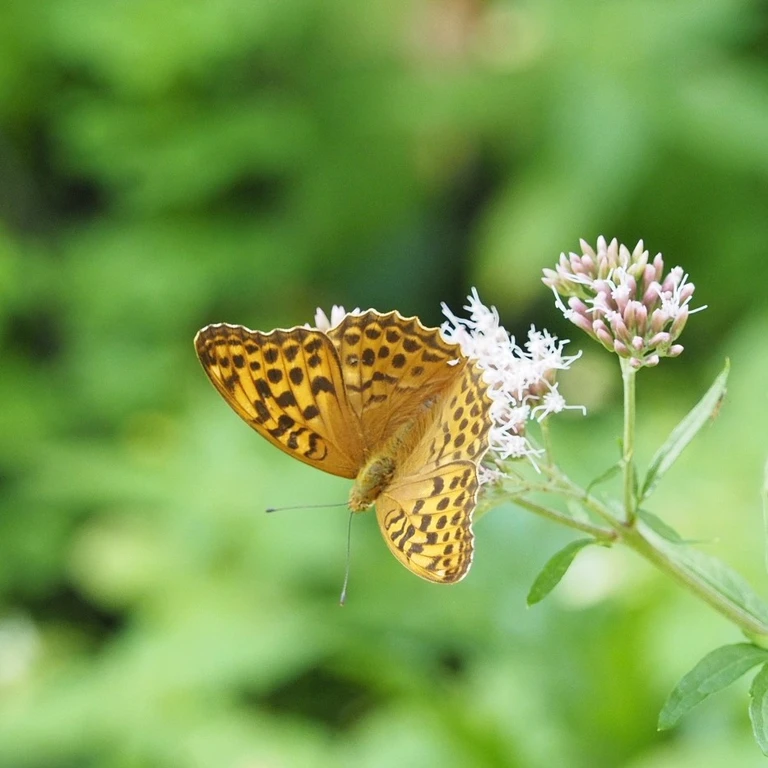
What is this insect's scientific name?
Argynnis paphia
